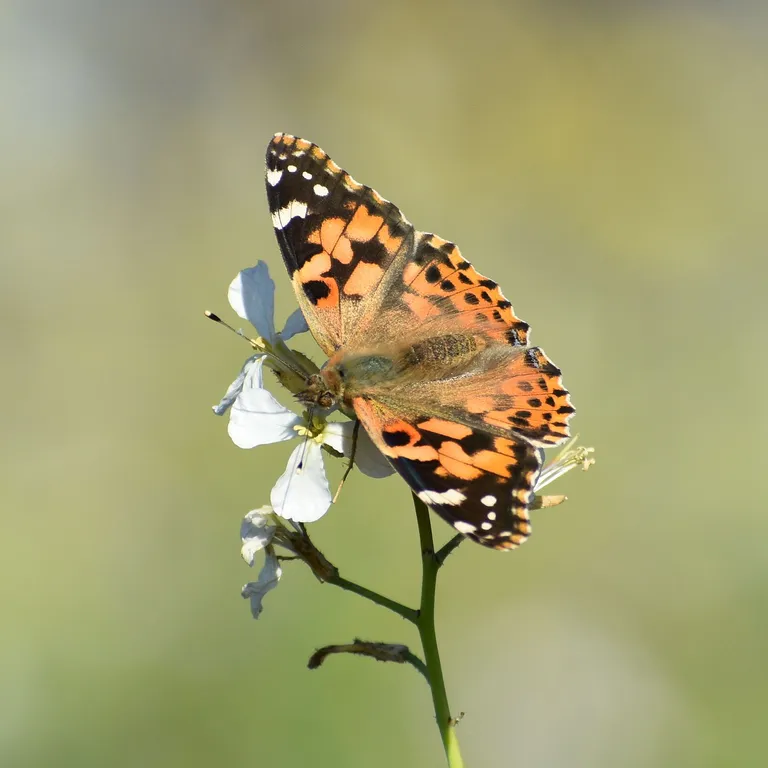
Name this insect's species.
Vanessa cardui
